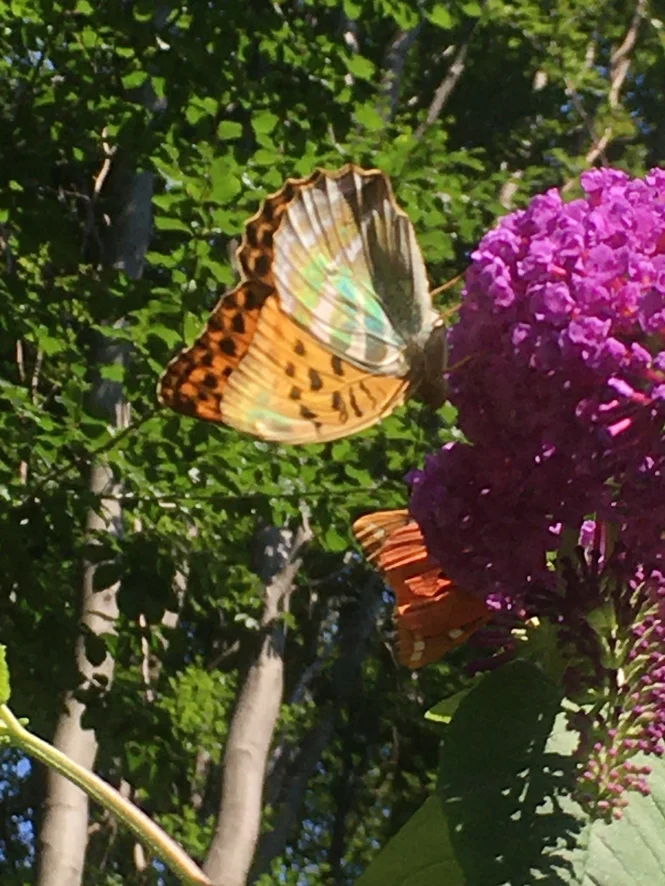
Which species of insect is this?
Euplagia quadripunctaria
